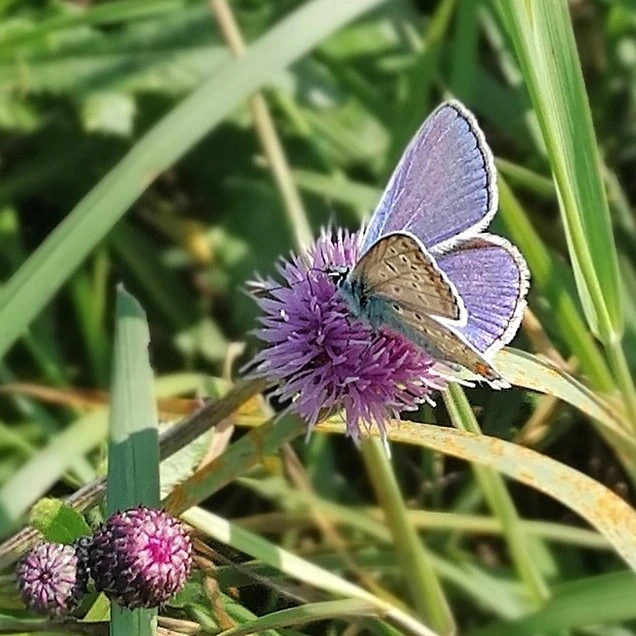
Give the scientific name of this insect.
Polyommatus icarus
